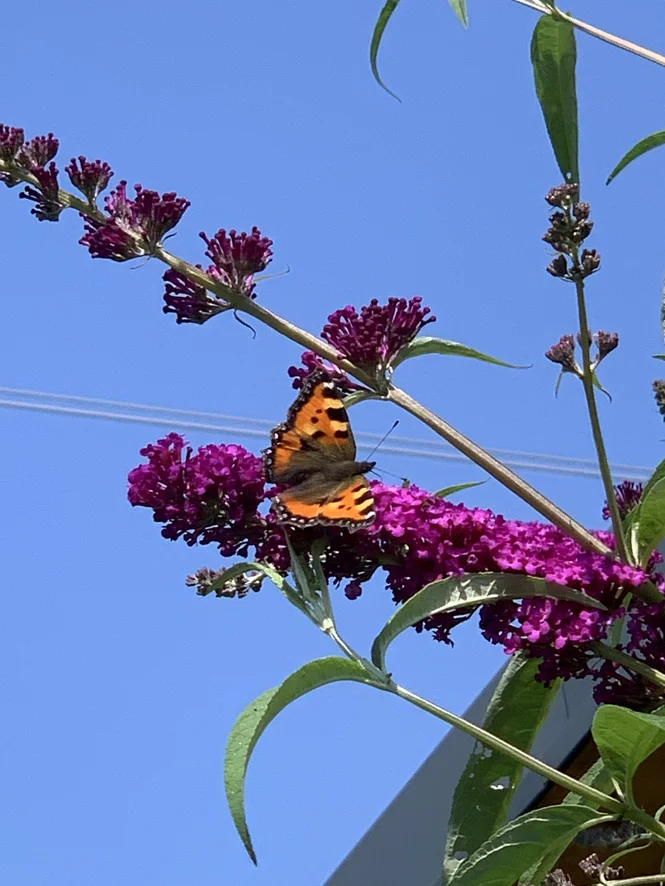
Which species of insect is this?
Aglais urticae
